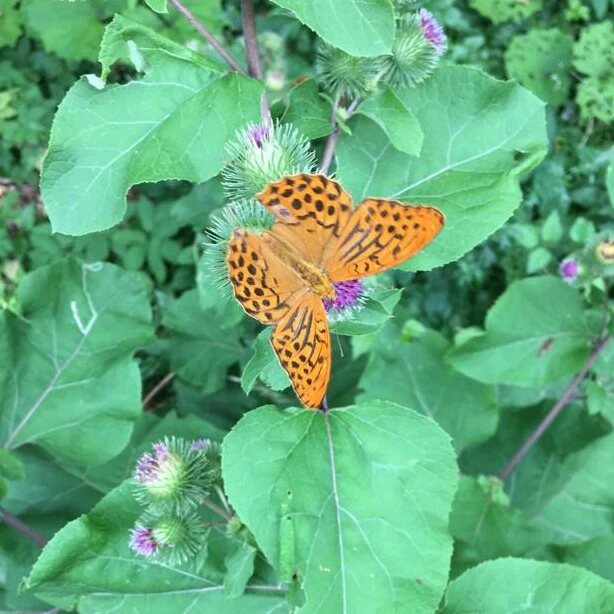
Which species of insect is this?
Argynnis paphia
